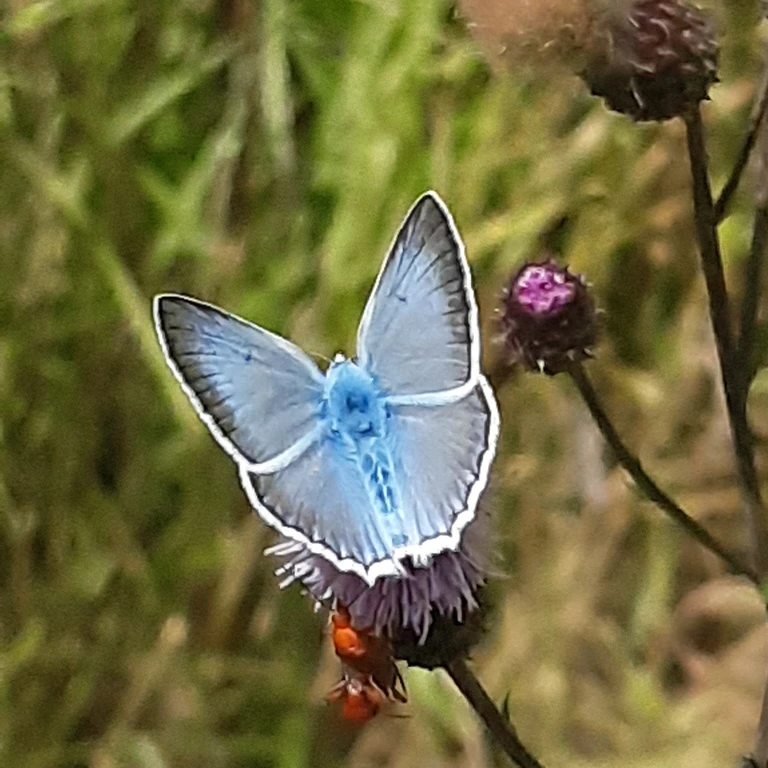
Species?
Polyommatus daphnis
